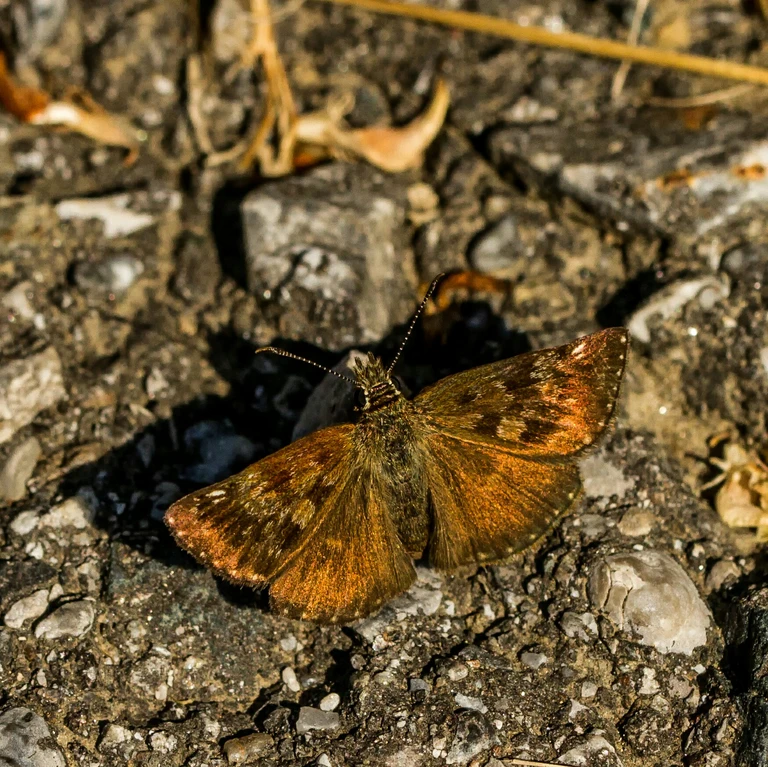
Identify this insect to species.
Erynnis tages
